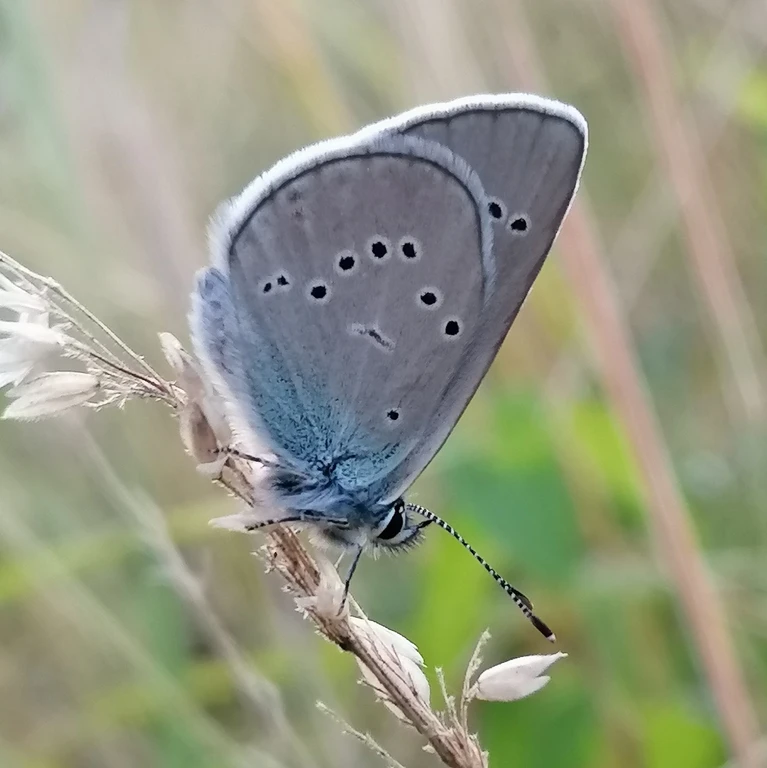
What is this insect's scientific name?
Cyaniris semiargus
